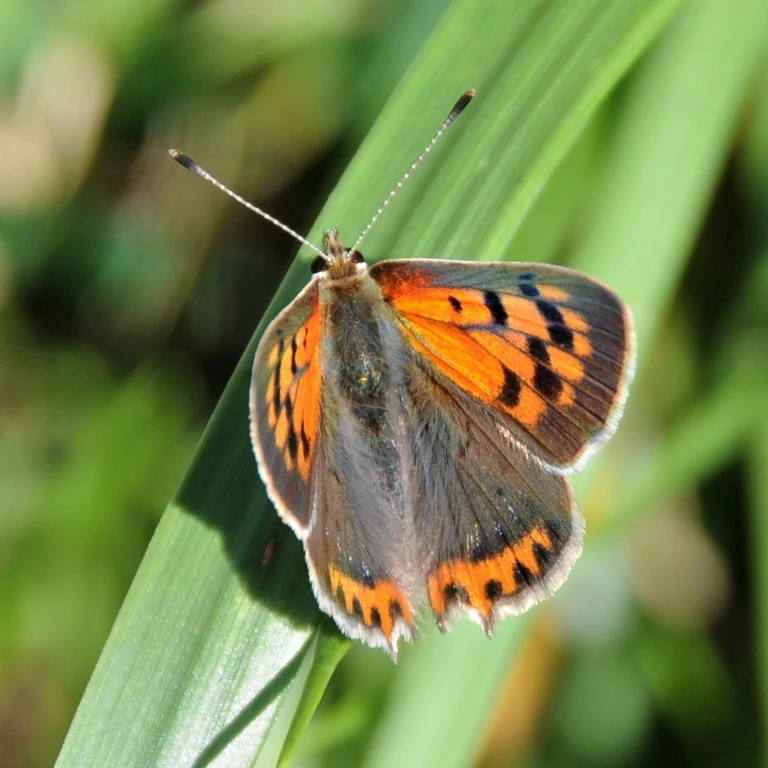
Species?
Lycaena phlaeas
